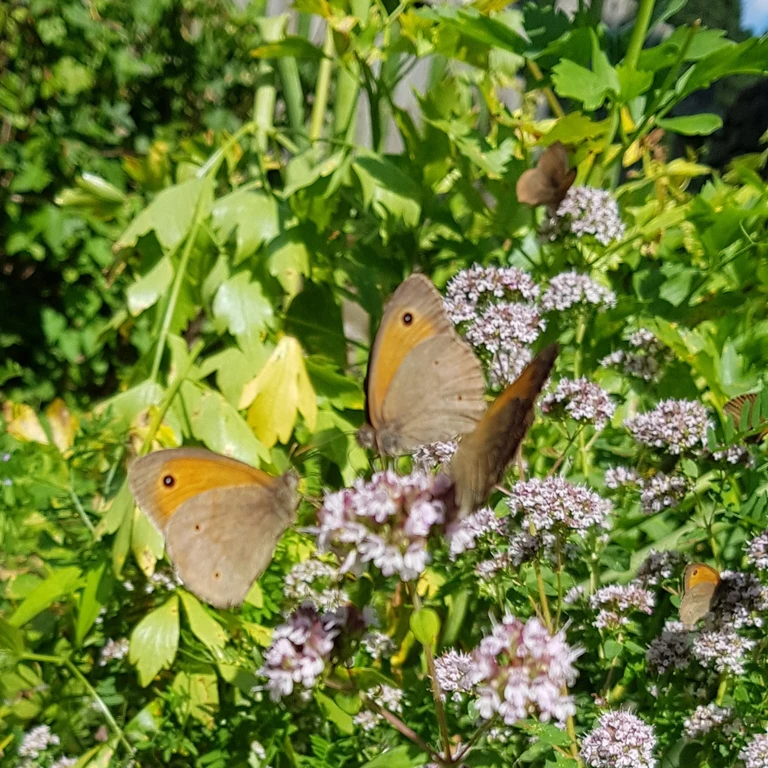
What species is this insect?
Maniola jurtina
